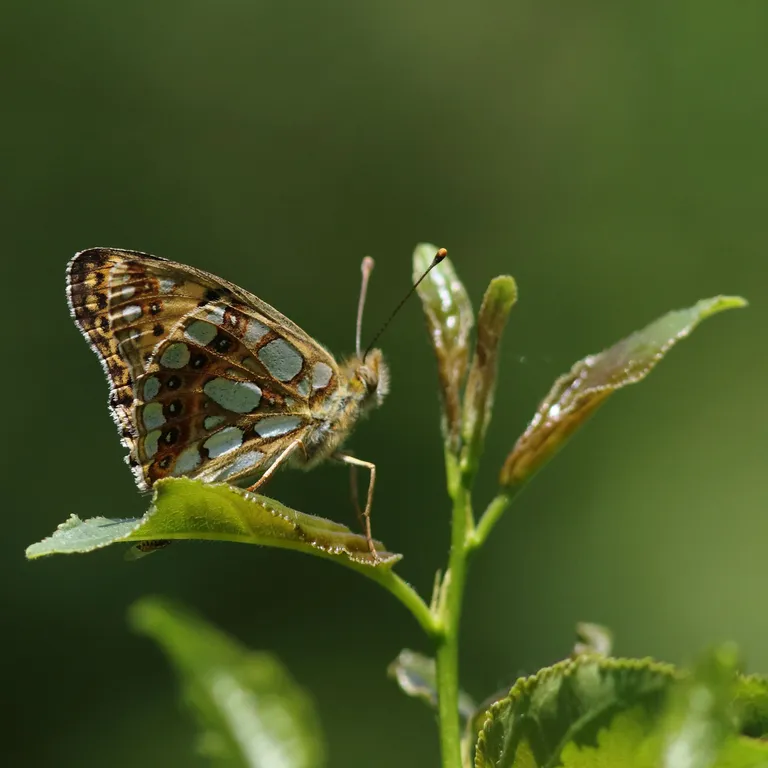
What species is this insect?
Issoria lathonia
